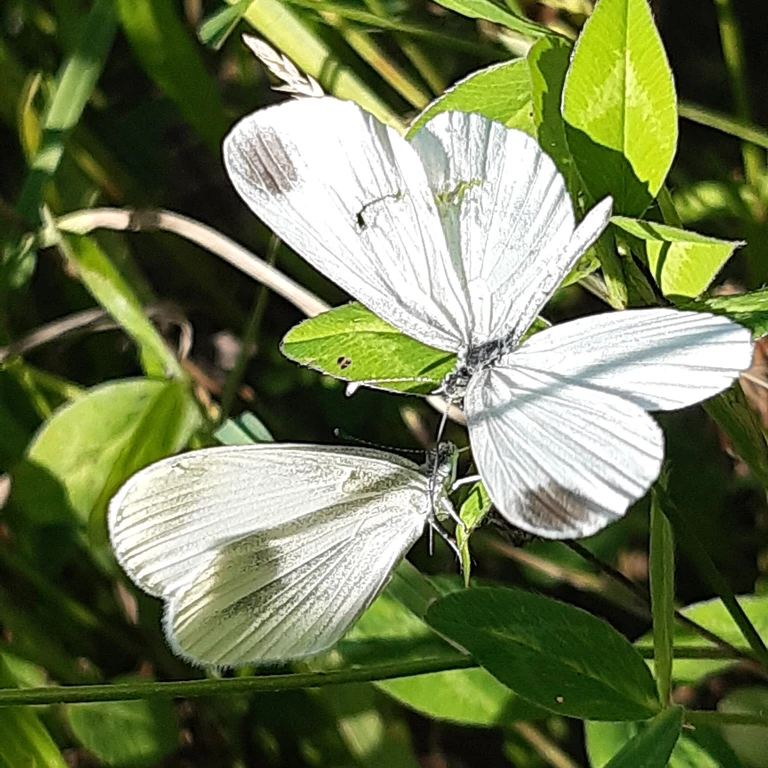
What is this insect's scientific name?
Leptidea sinapis/juvernica
